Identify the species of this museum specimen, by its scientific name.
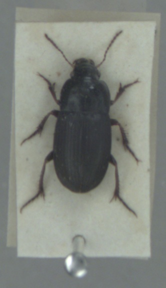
Harpalus anxius
